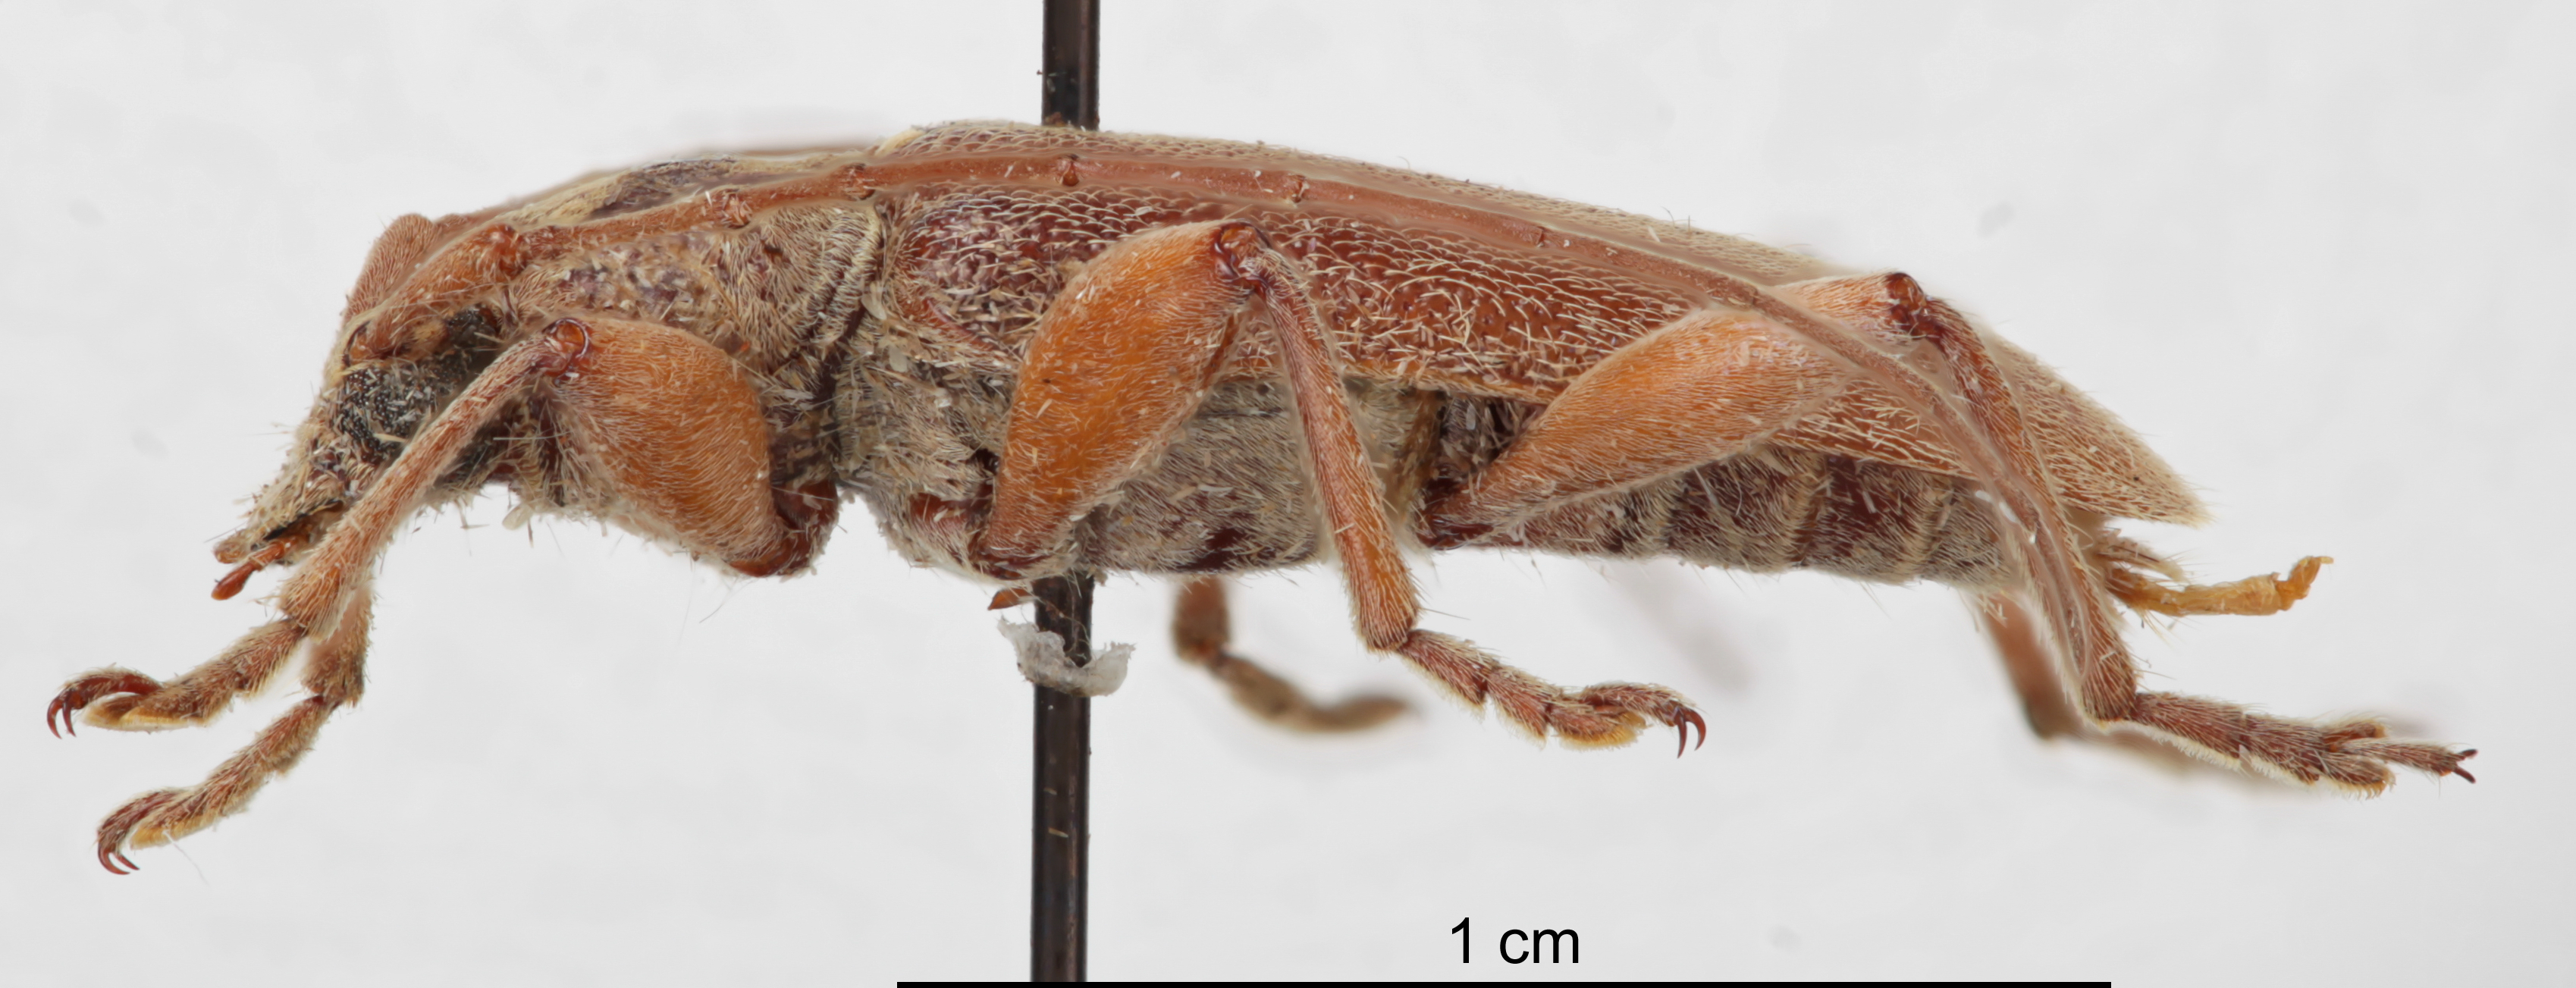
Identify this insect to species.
Ceresium unicolor
